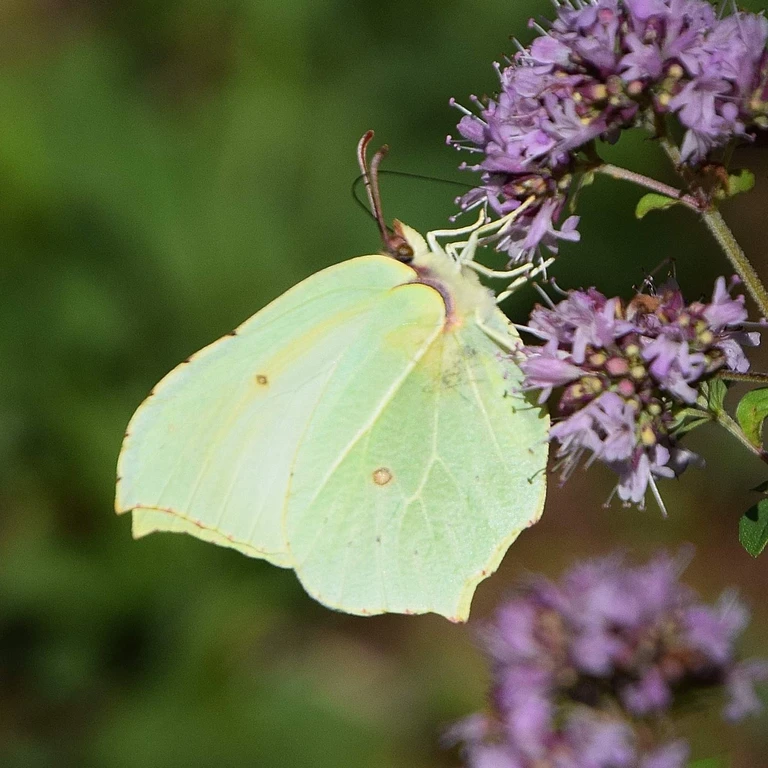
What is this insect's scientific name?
Gonepteryx rhamni
